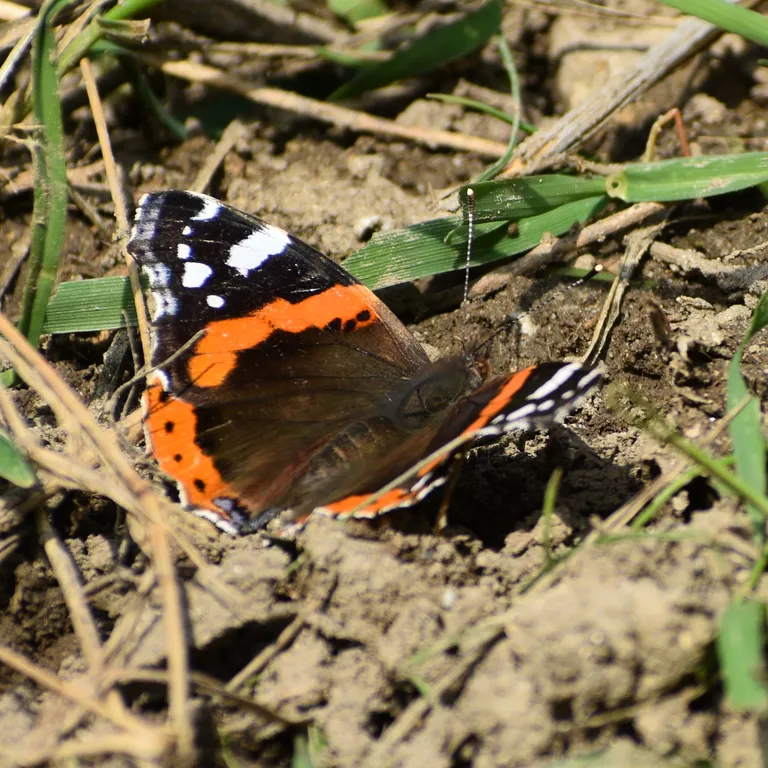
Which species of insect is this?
Vanessa atalanta
